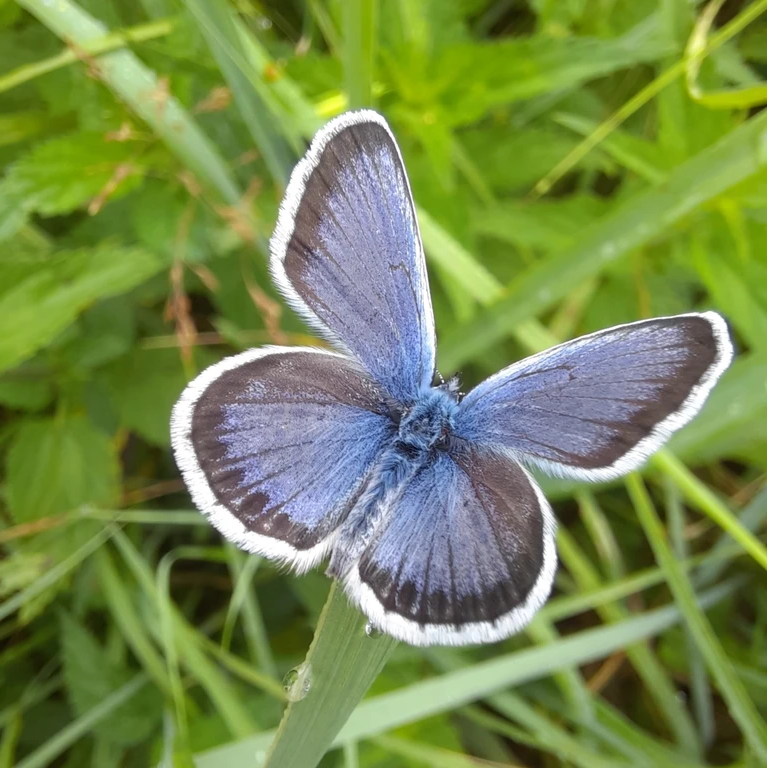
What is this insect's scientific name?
Plebejus argus
